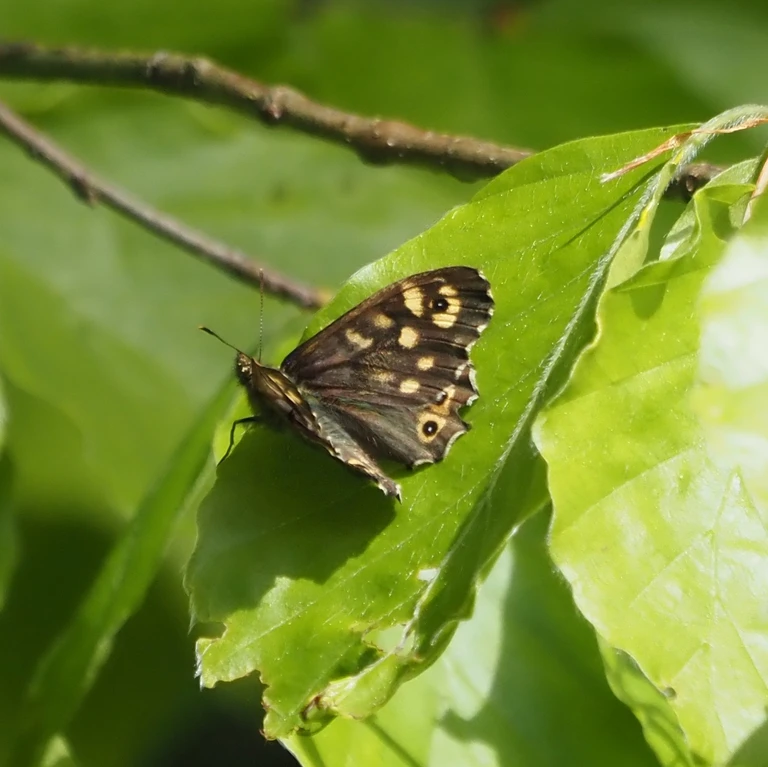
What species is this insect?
Pararge aegeria
